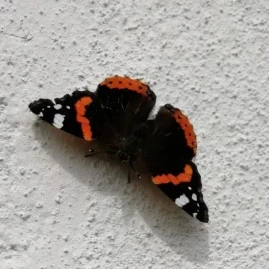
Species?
Vanessa atalanta
